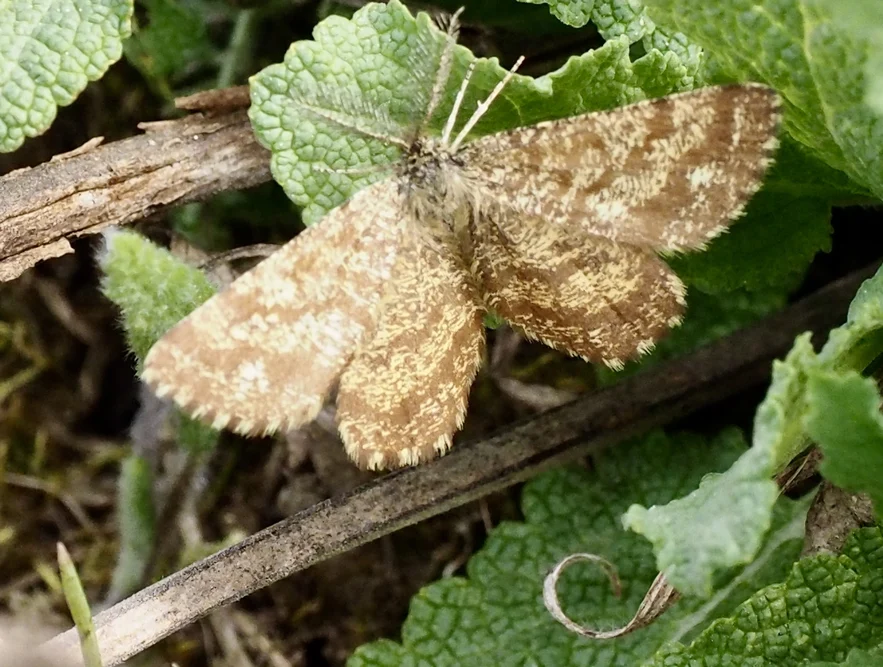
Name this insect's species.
Ematurga atomaria
